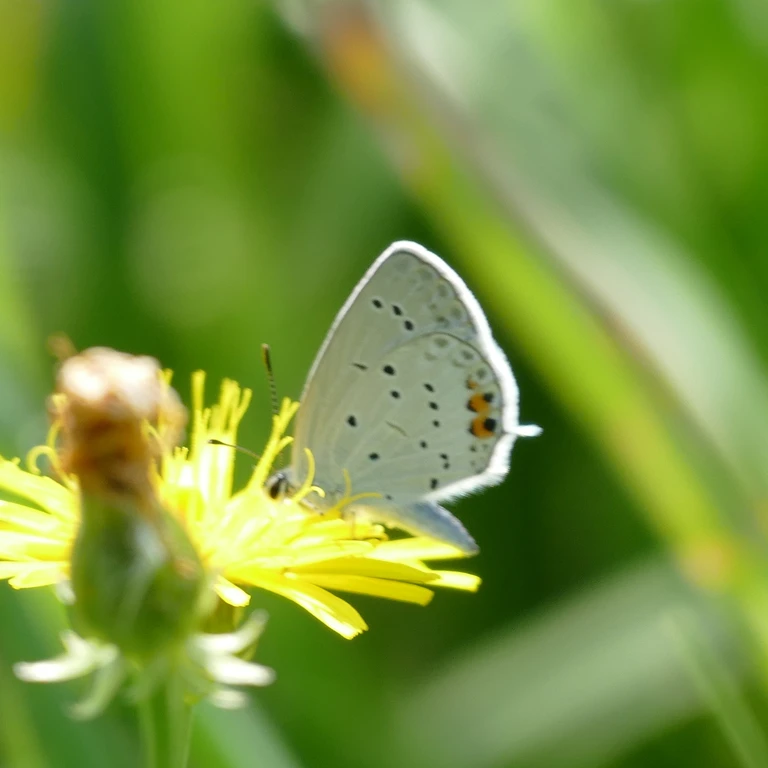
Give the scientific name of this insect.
Cupido argiades (also Elkalyce argiades)
